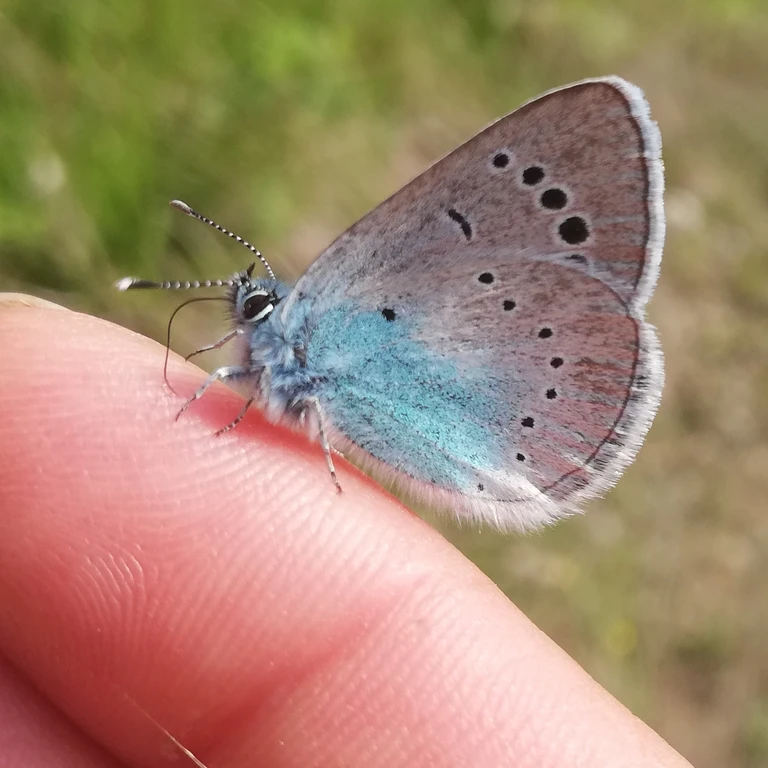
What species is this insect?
Glaucopsyche alexis
